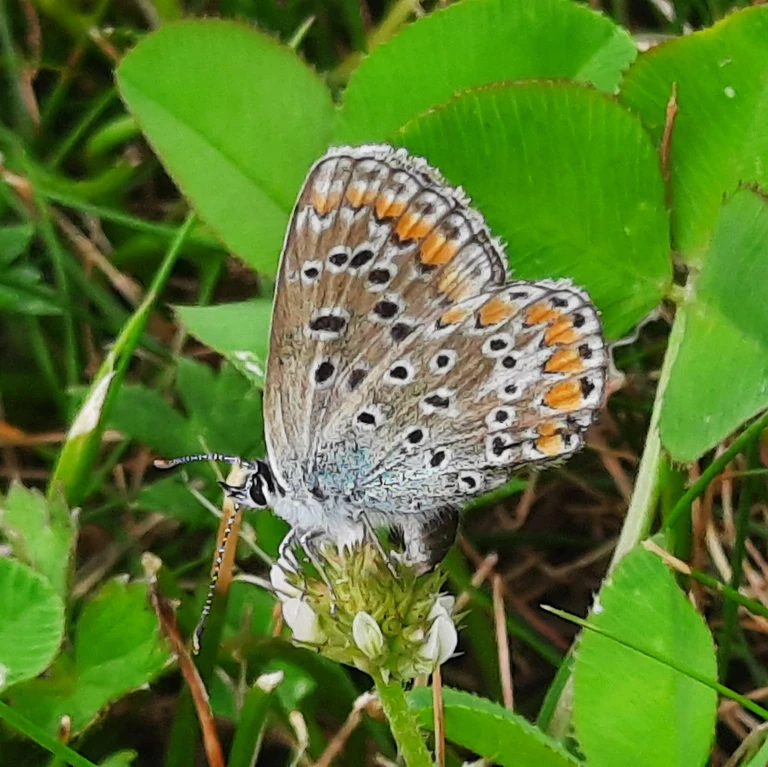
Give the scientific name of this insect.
Polyommatus icarus
